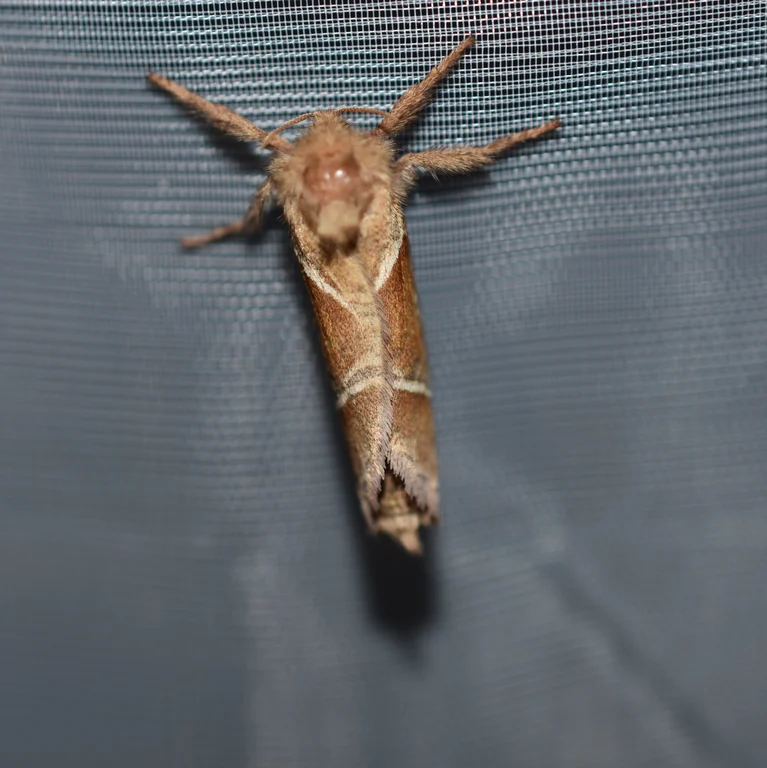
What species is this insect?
Triodia sylvina
